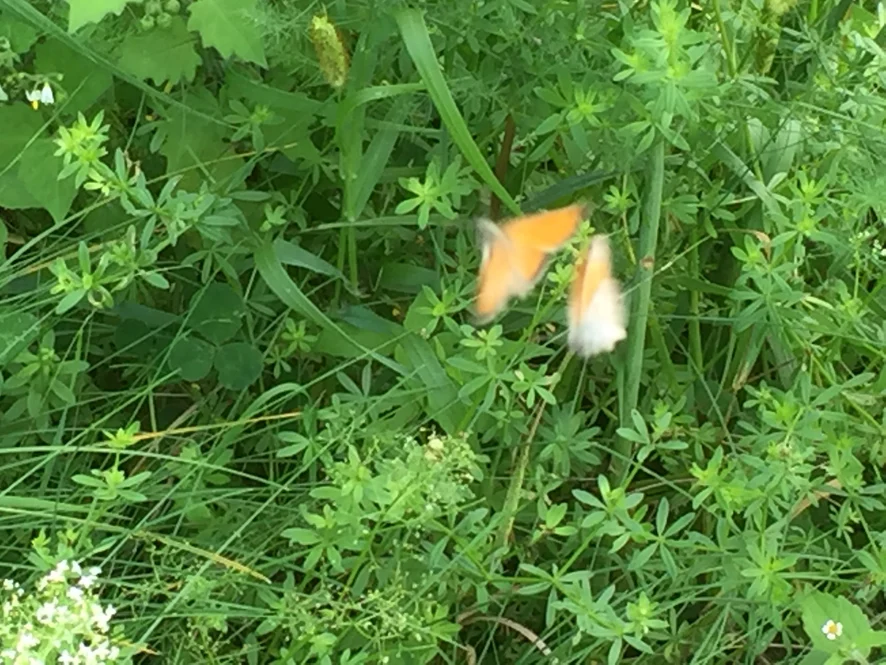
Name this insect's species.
Coenonympha pamphilus
